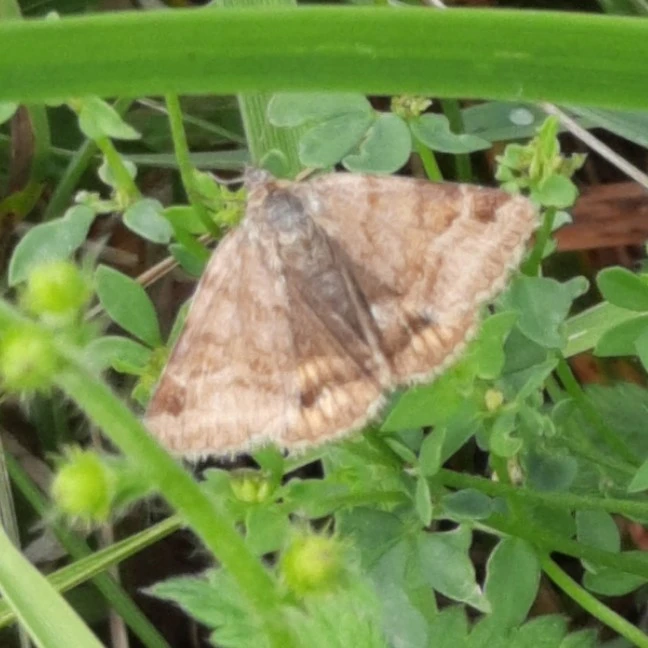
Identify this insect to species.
Euclidia glyphica
